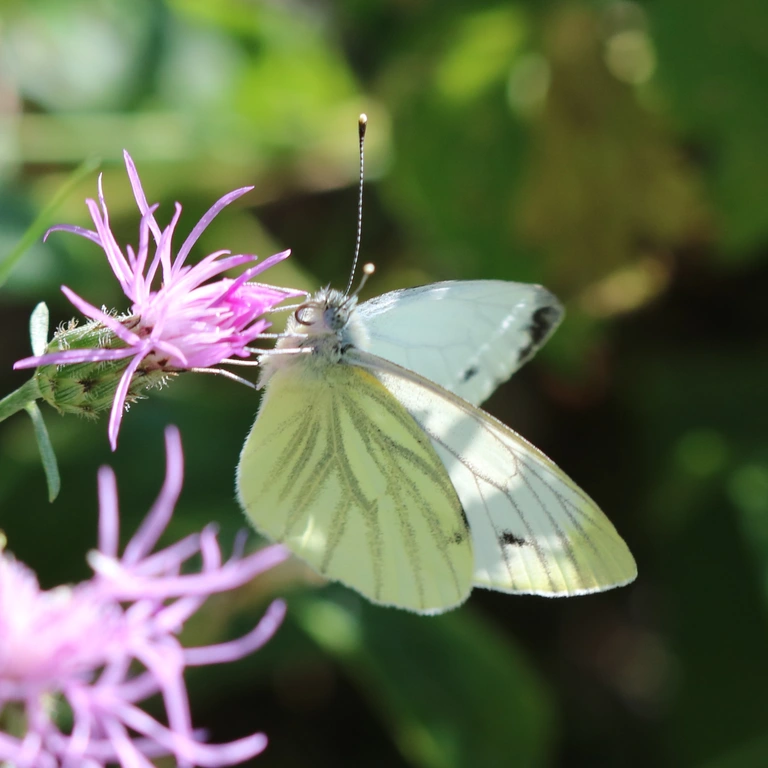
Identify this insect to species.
Pieris napi
